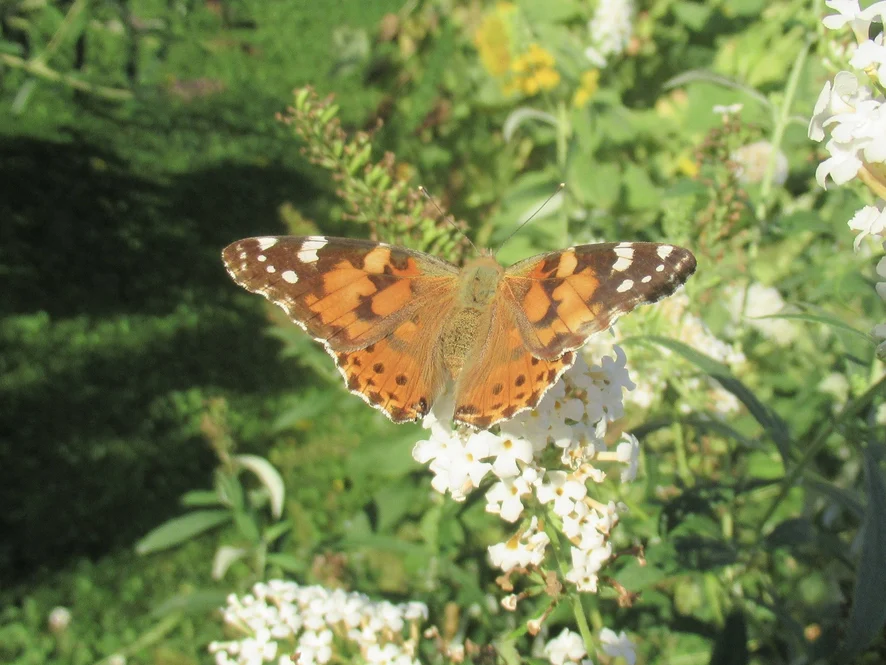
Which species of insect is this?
Vanessa cardui
